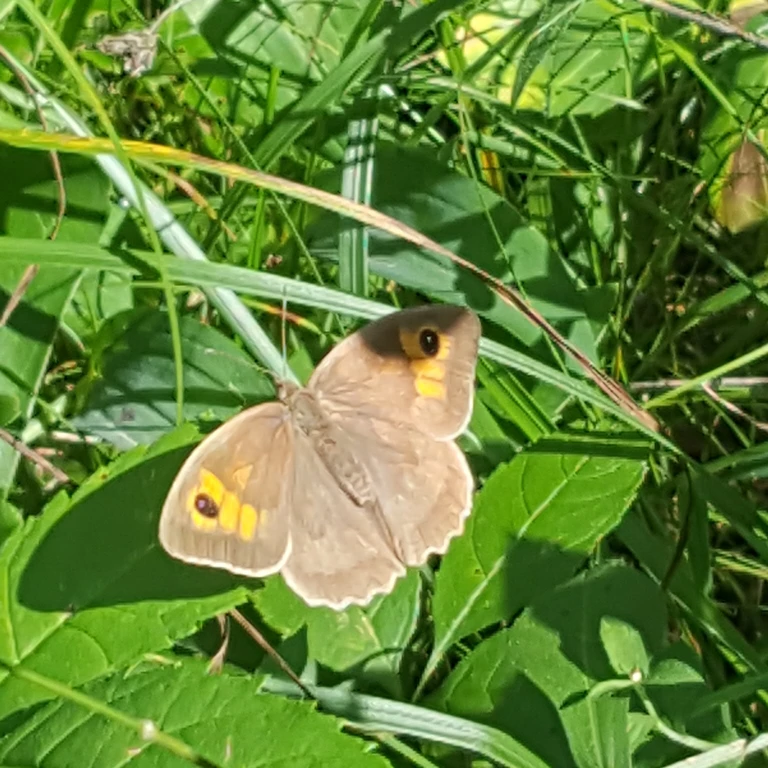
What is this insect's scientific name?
Maniola jurtina
